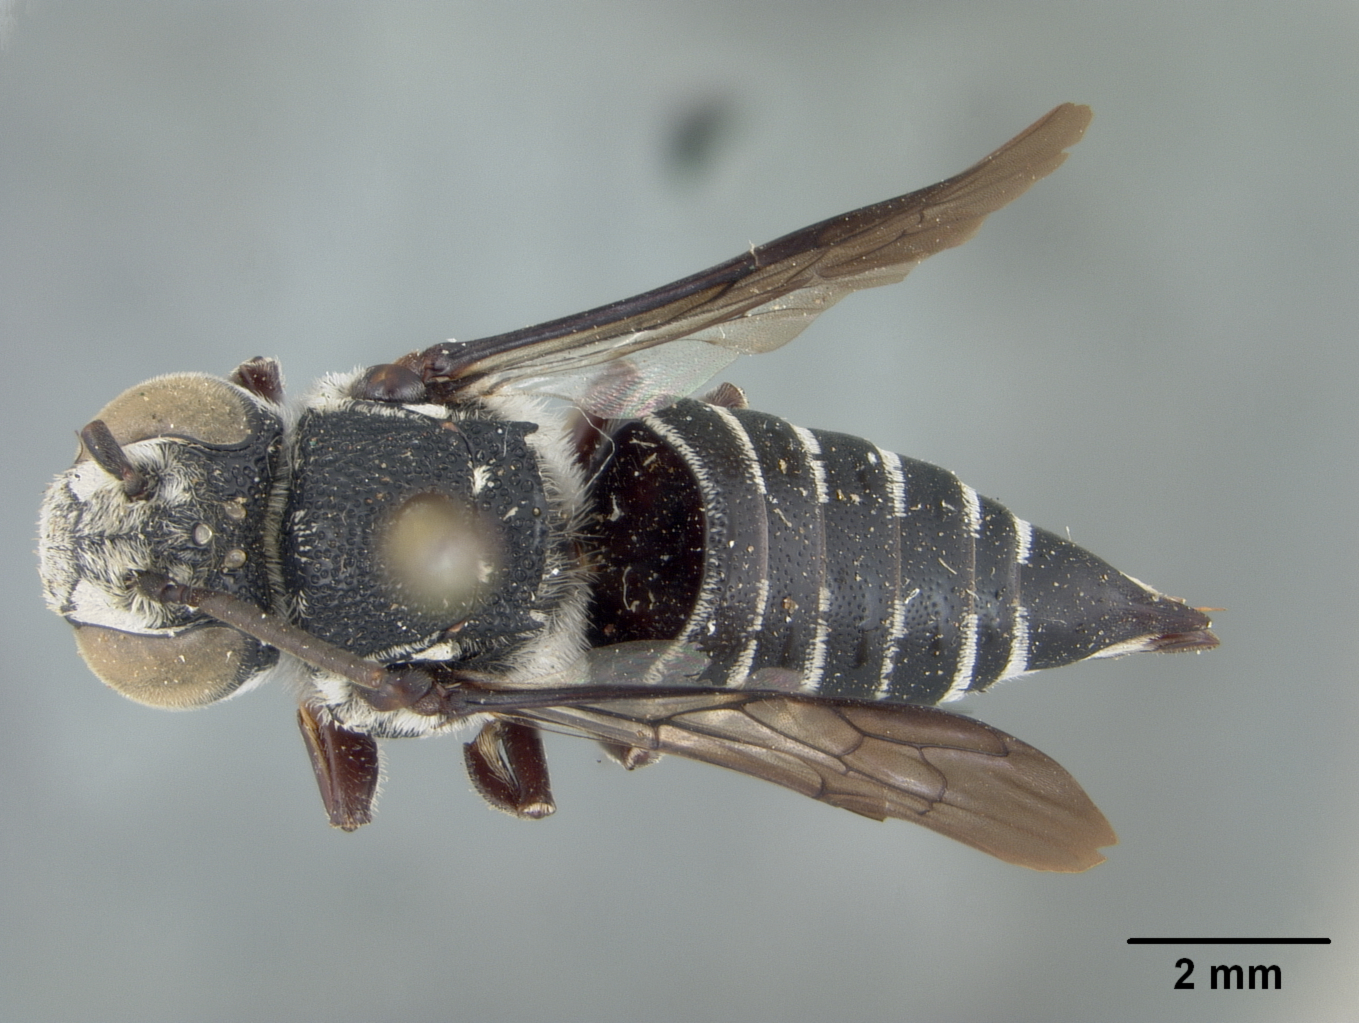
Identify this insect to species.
Coelioxys siamensis
